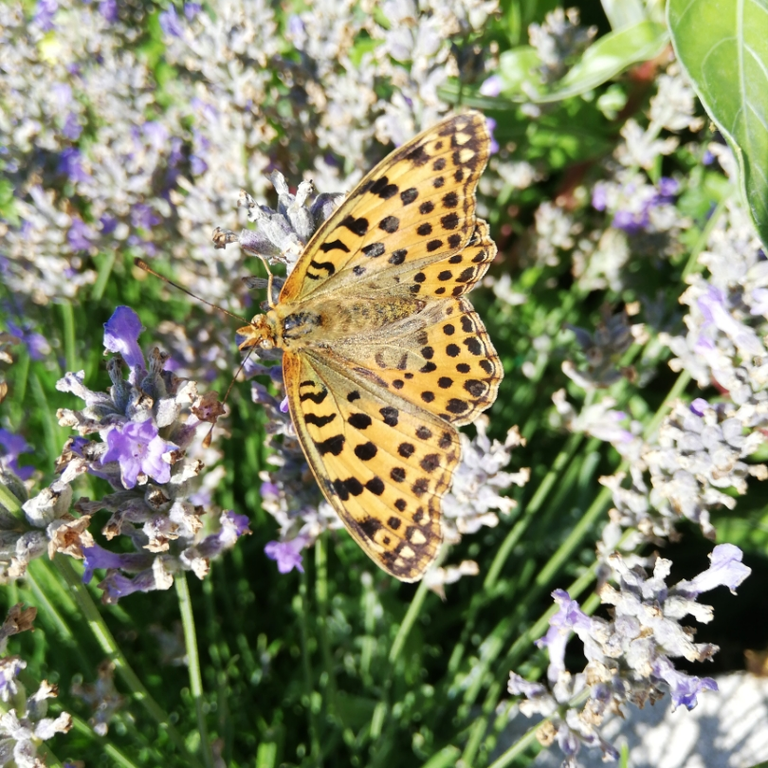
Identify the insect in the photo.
Issoria lathonia
